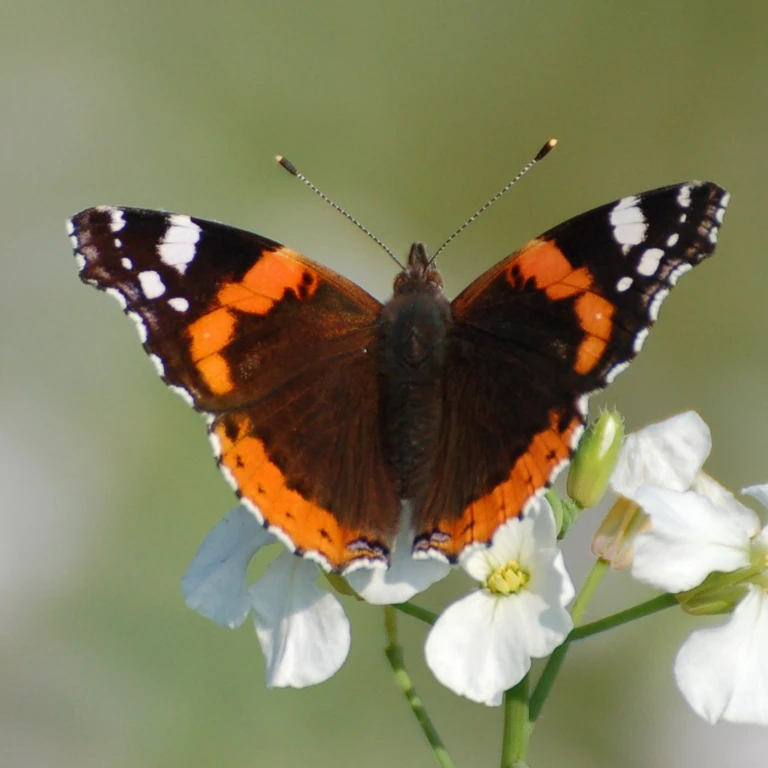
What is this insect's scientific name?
Vanessa atalanta
